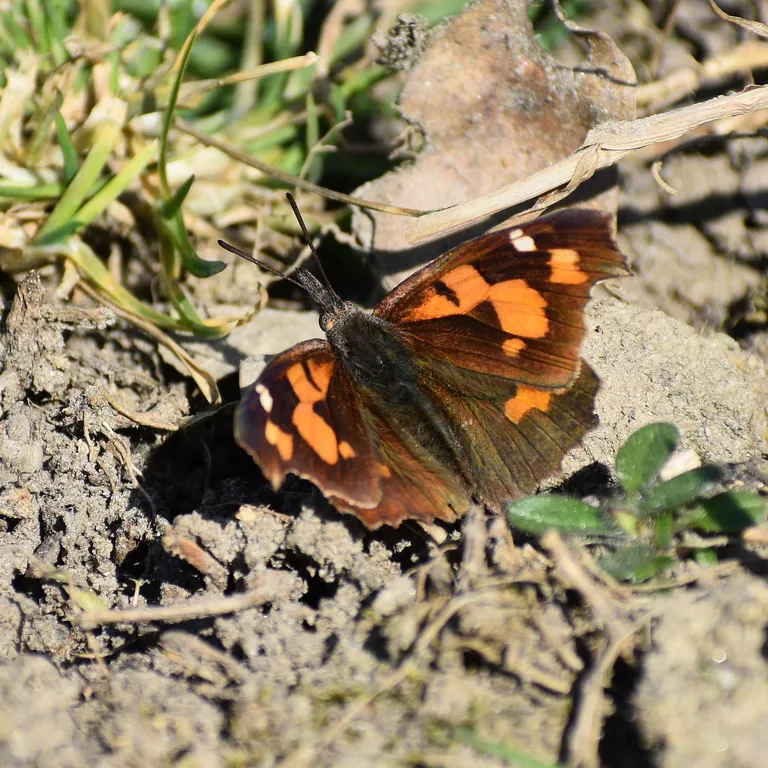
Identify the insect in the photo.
Libythea celtis
